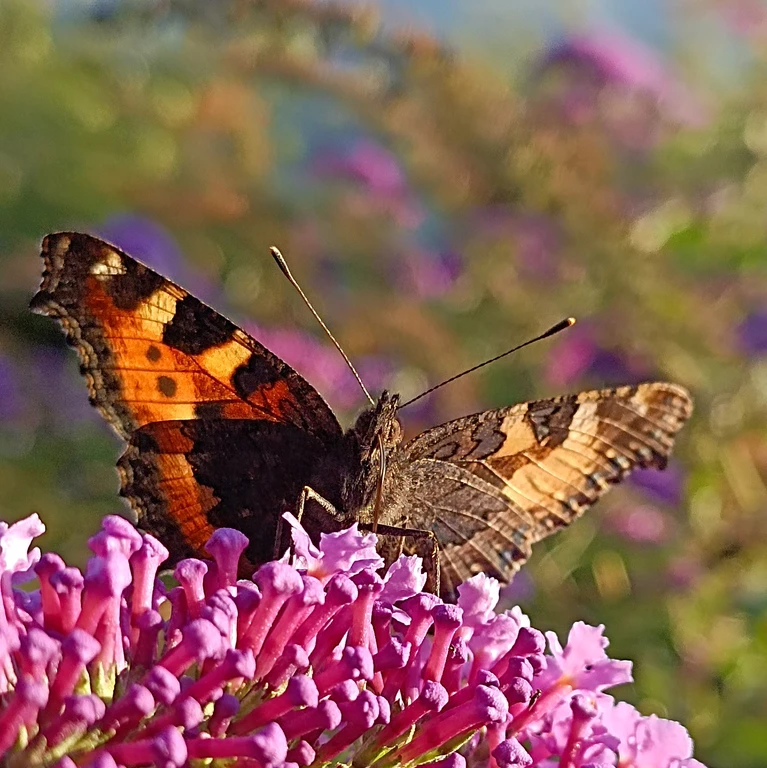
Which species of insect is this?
Aglais urticae
